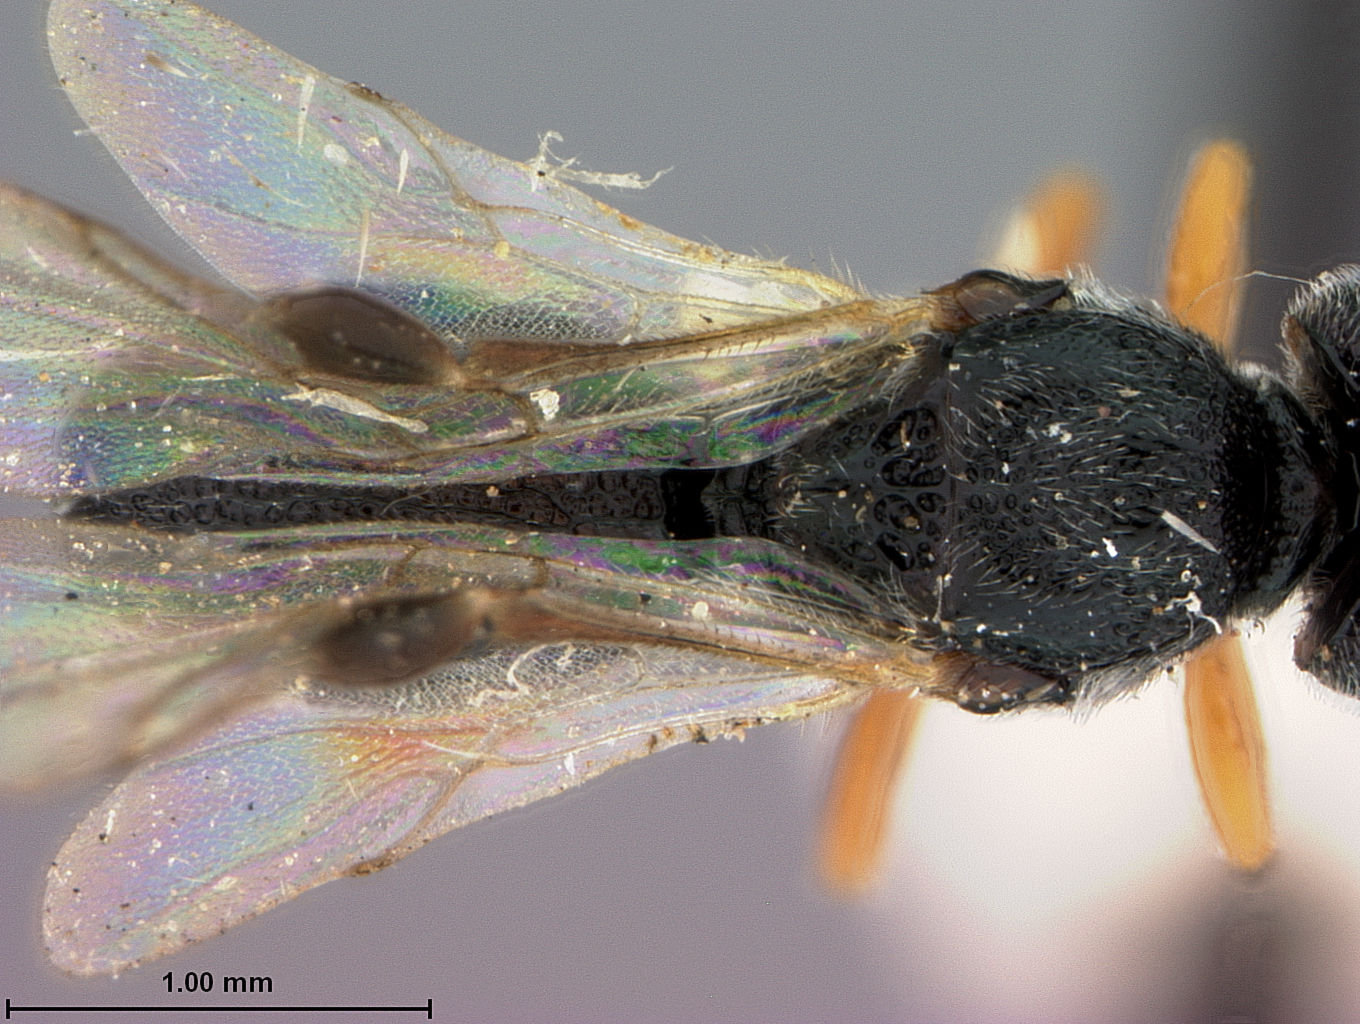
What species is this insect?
Urosigalphus addabruchus
